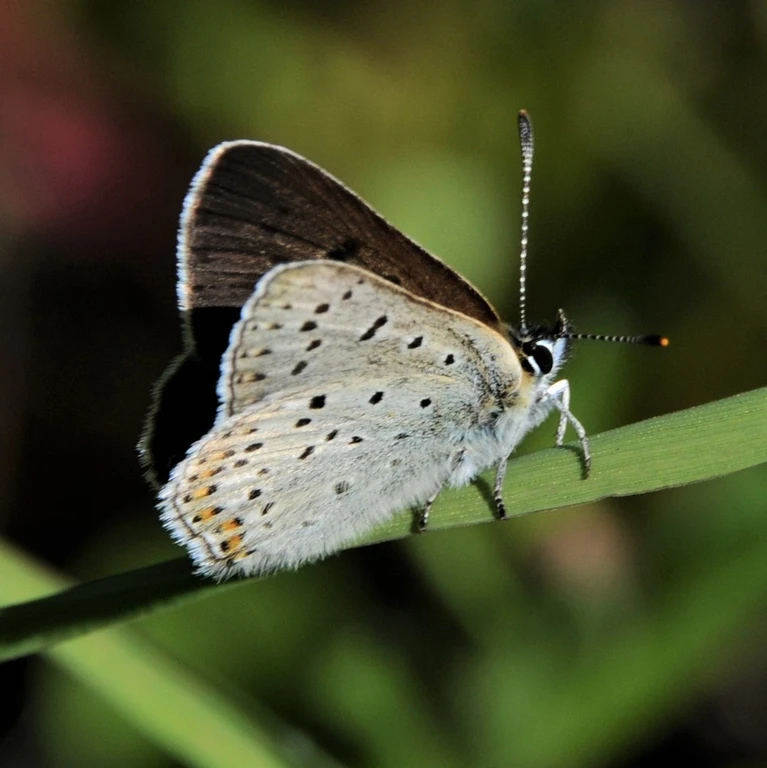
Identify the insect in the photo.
Lycaena tityrus (also Loweia tityrus)
